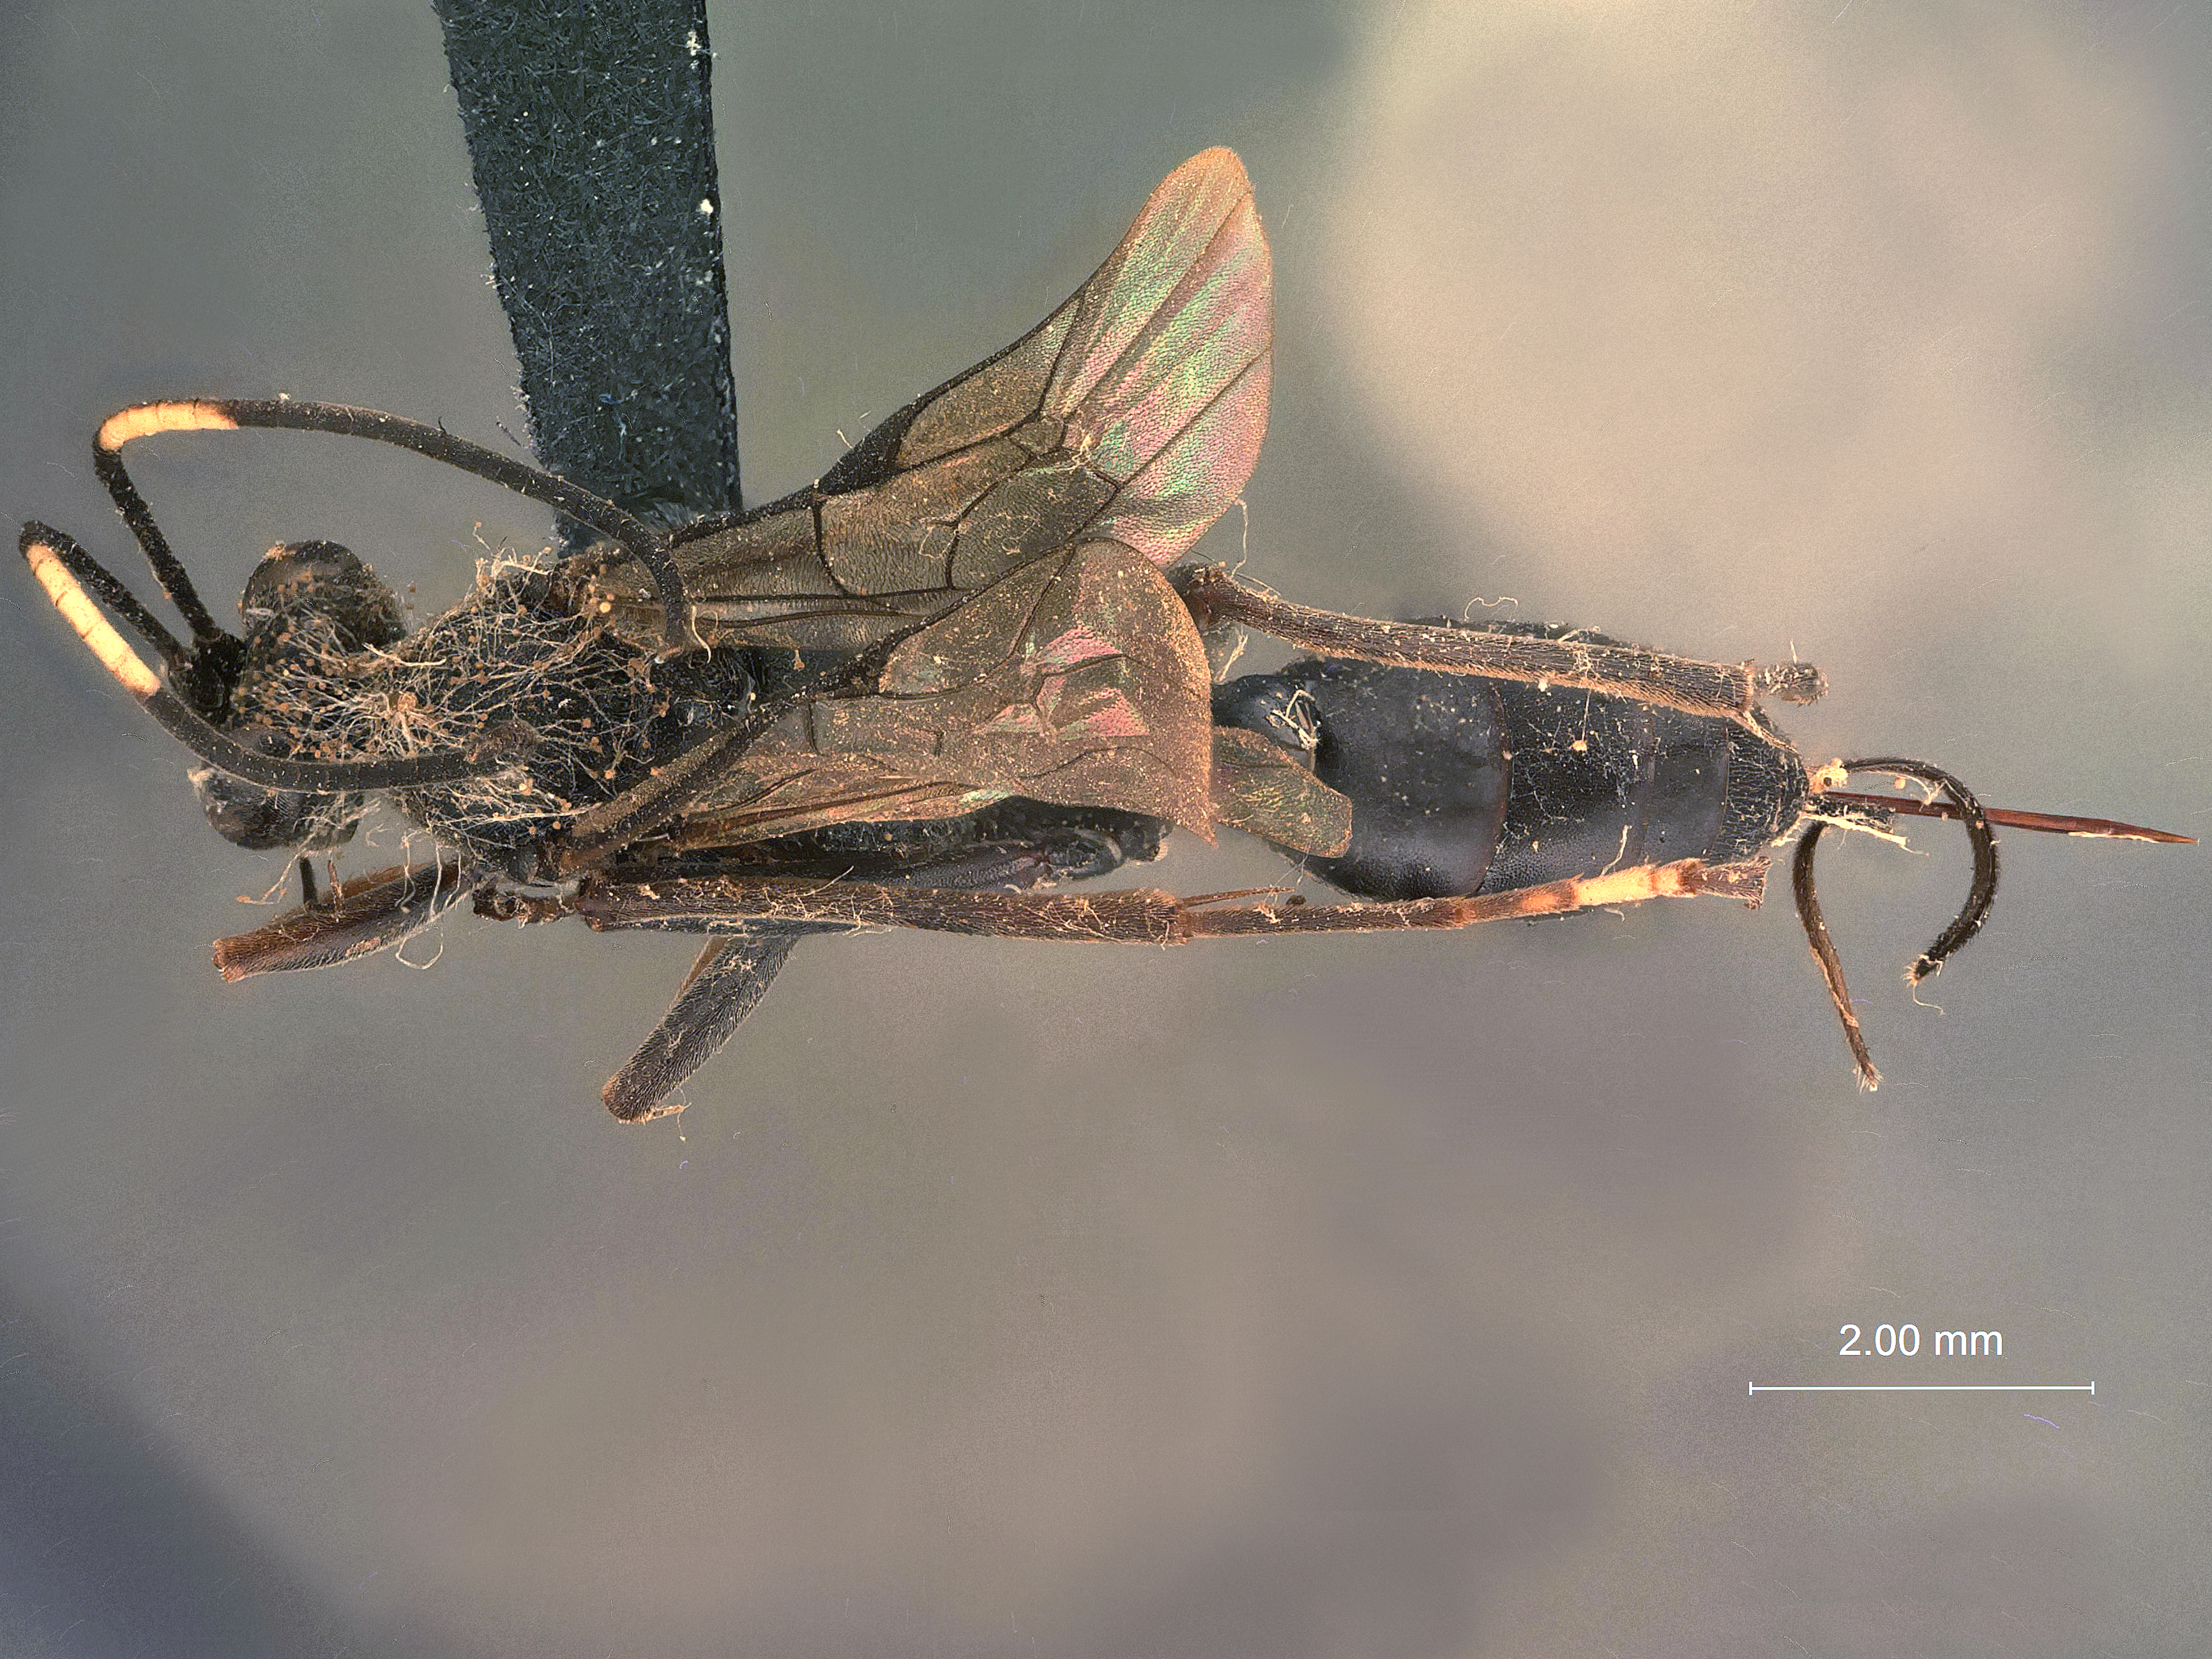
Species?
Cryptus alberti
